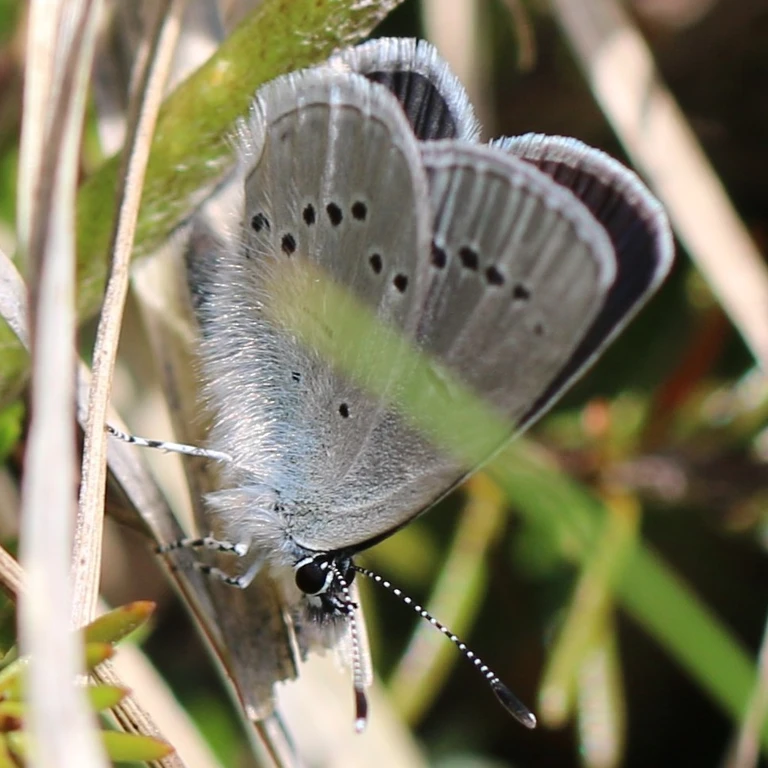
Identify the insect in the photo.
Cyaniris semiargus
